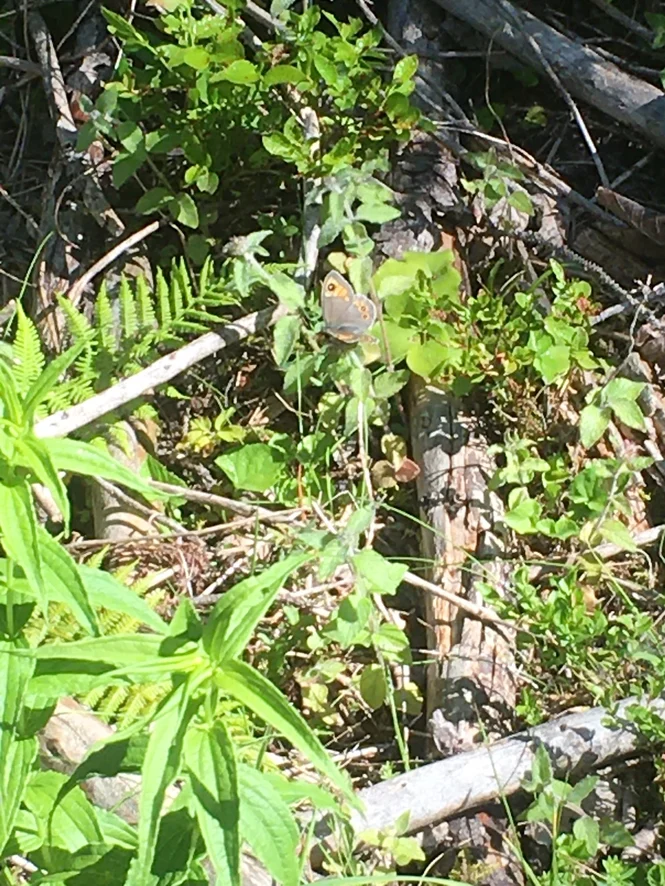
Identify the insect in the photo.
Lasiommata maera (also Pararge maera)
